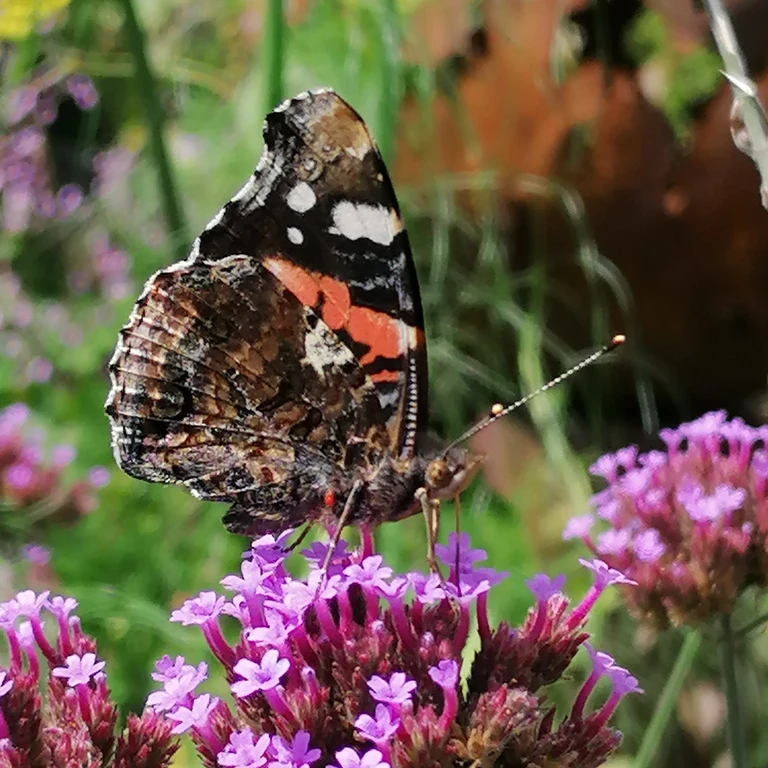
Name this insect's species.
Vanessa atalanta
